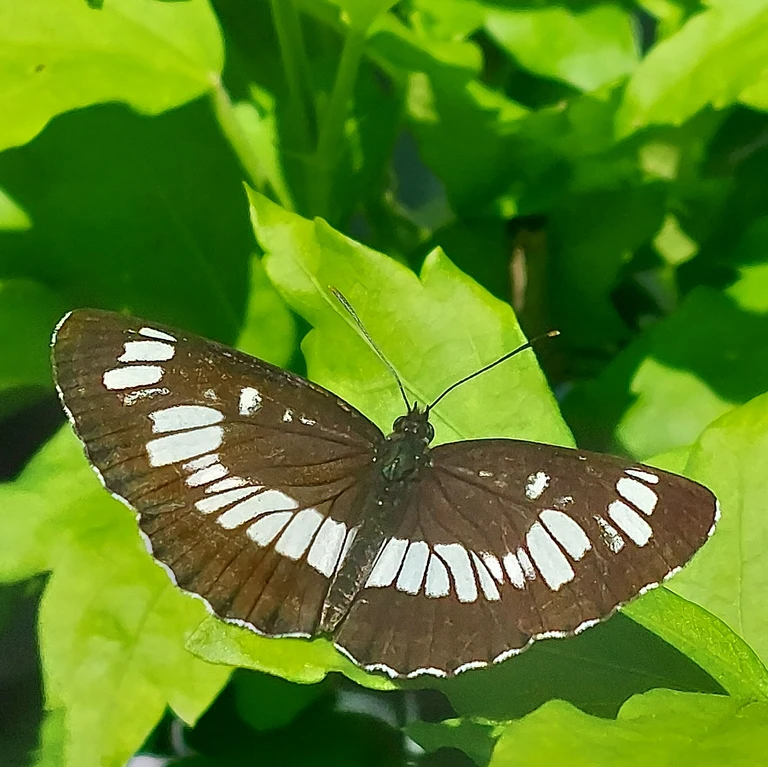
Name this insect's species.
Neptis rivularis
